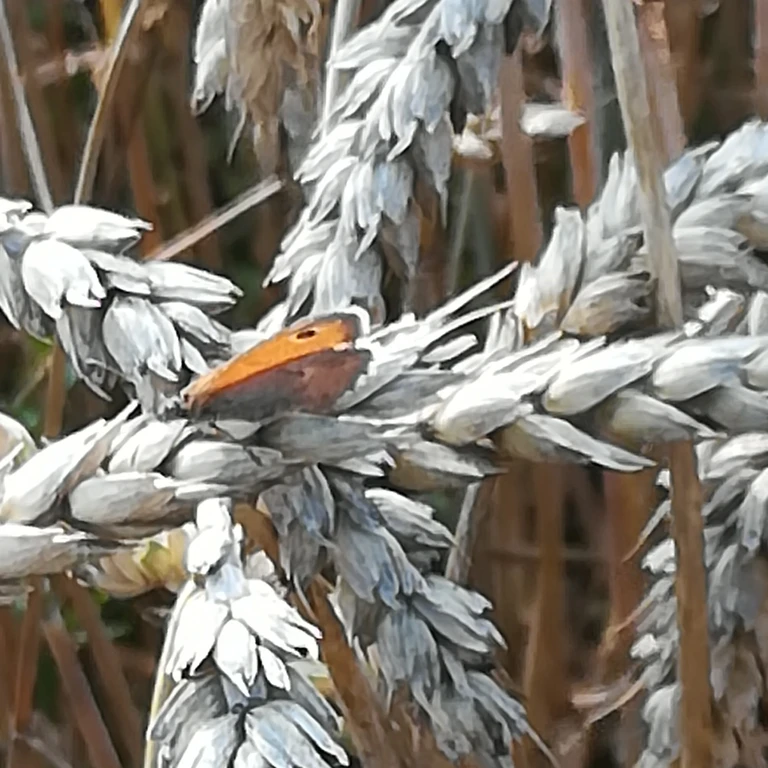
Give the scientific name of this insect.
Coenonympha pamphilus
